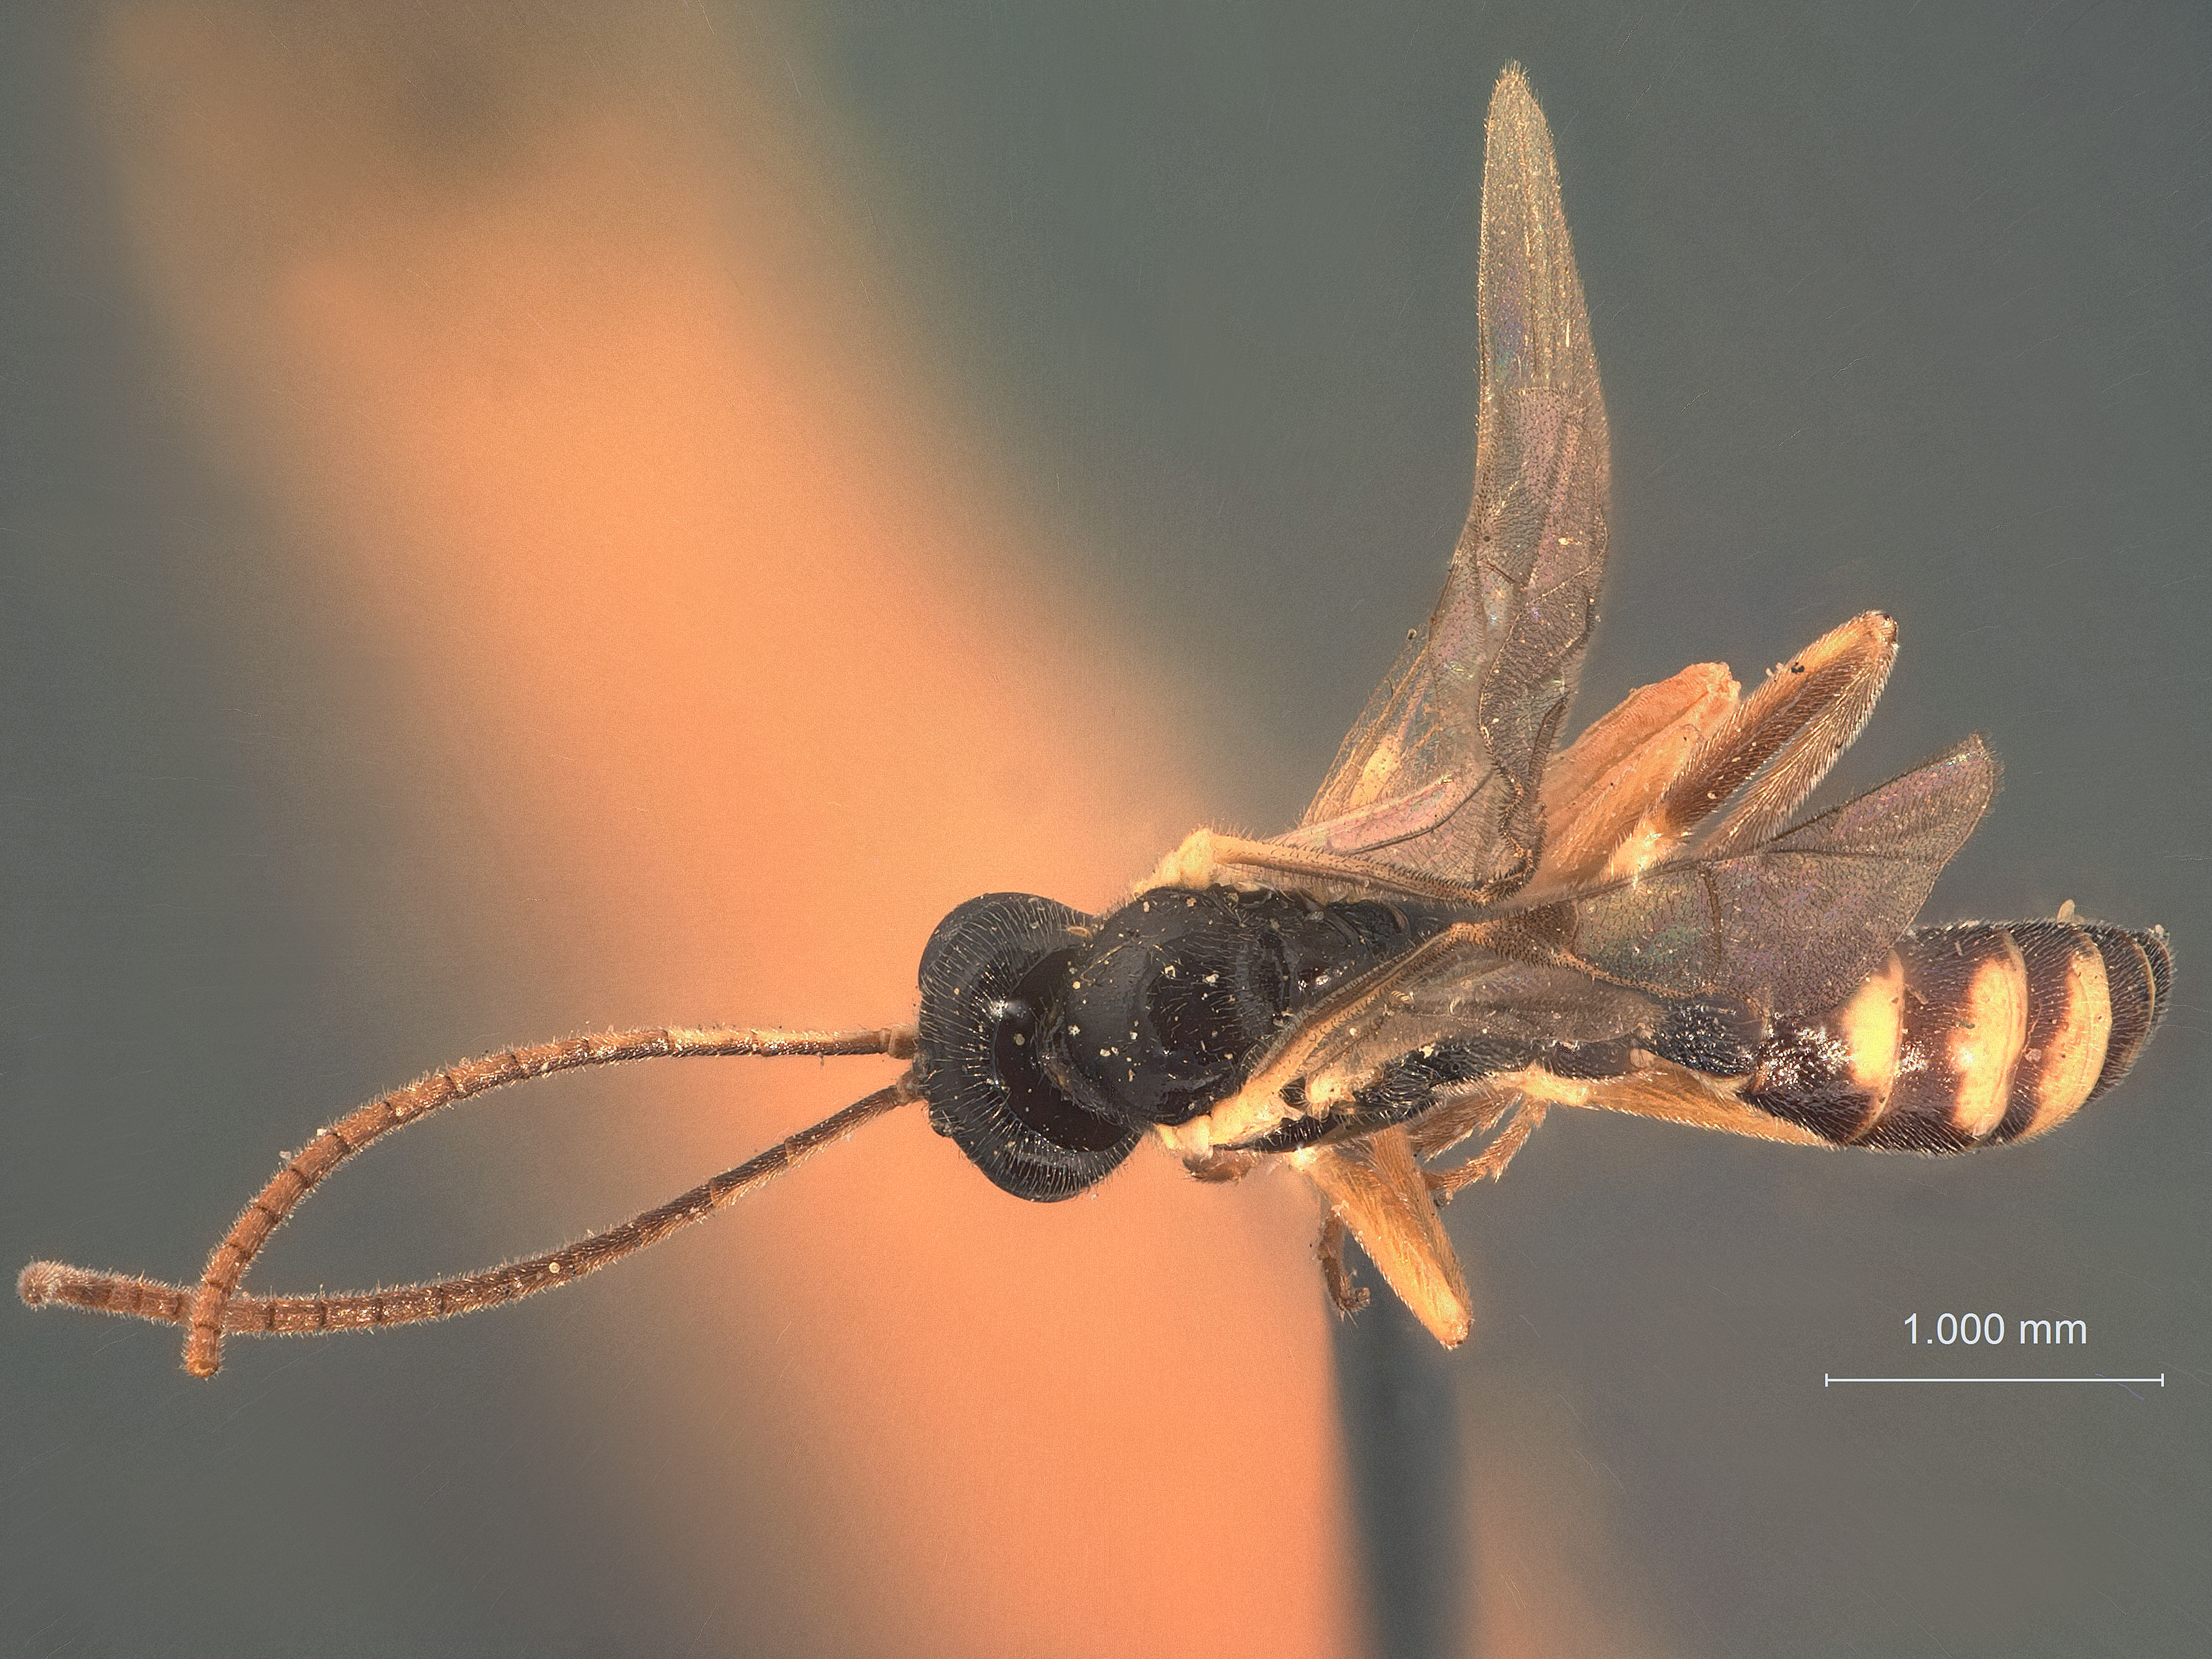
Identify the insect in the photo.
Microplectron alaskensis
